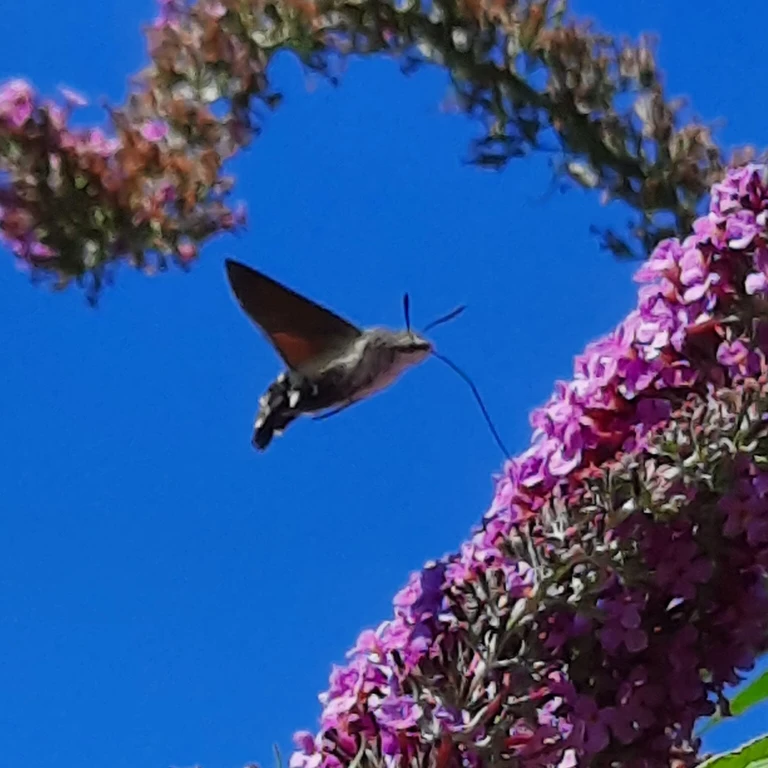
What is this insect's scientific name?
Macroglossum stellatarum
